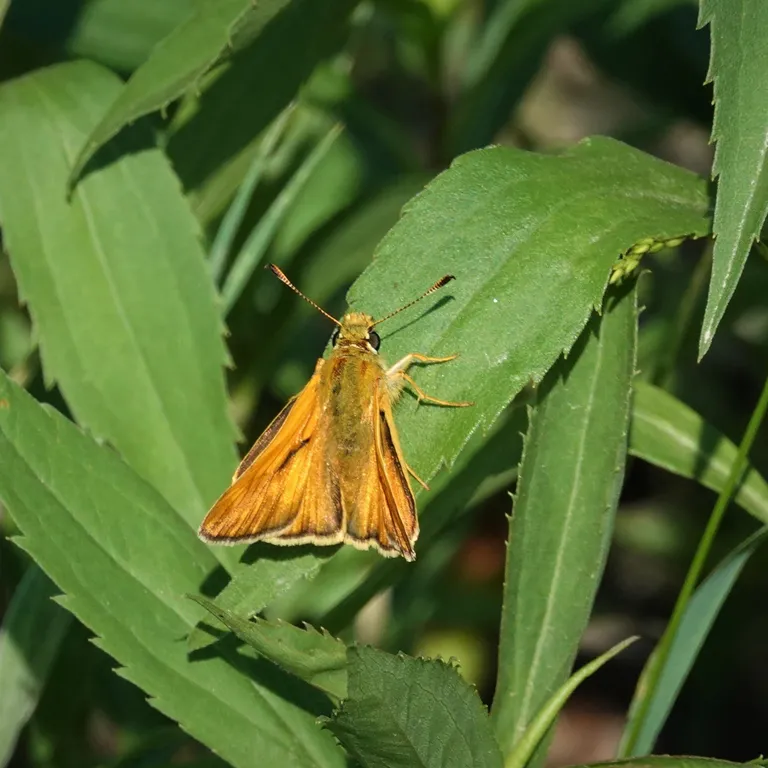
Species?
Ochlodes sylvanus (also Ochlodes venata)
